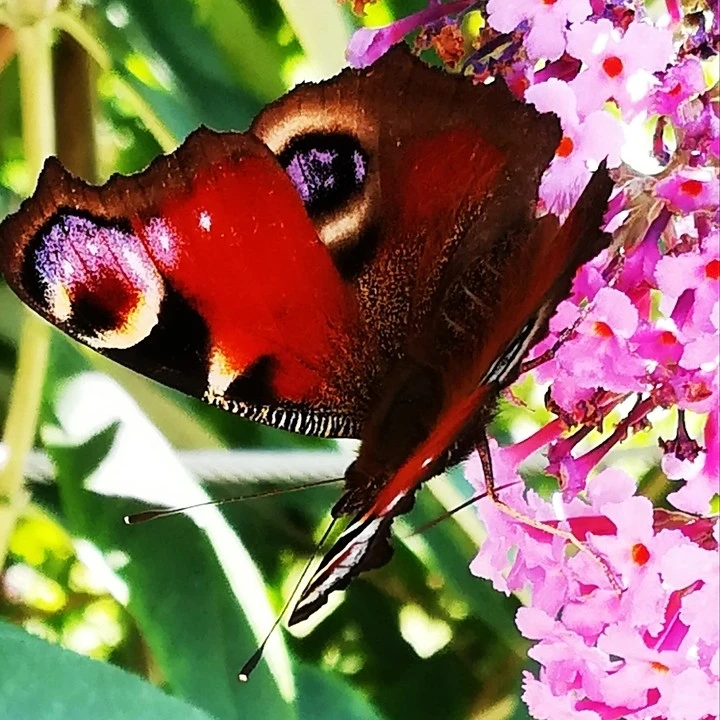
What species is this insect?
Aglais io
